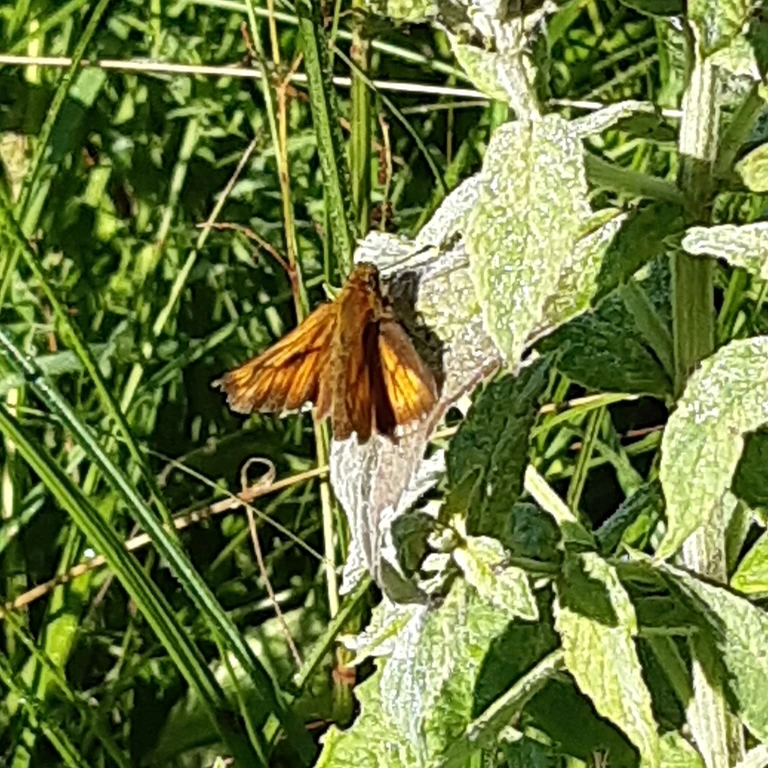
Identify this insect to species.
Ochlodes sylvanus (also Ochlodes venata)
